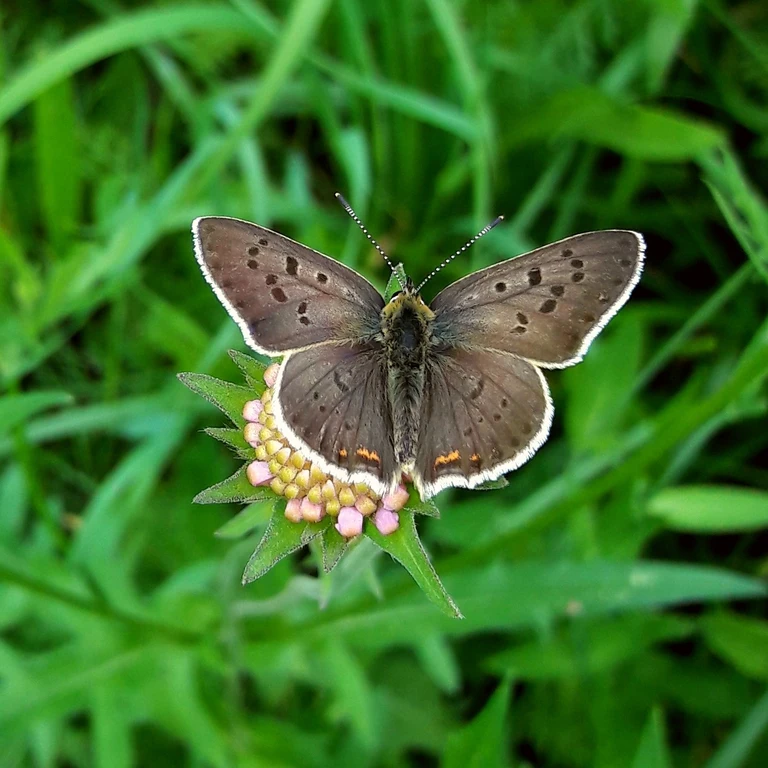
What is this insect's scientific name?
Lycaena tityrus (also Loweia tityrus)
